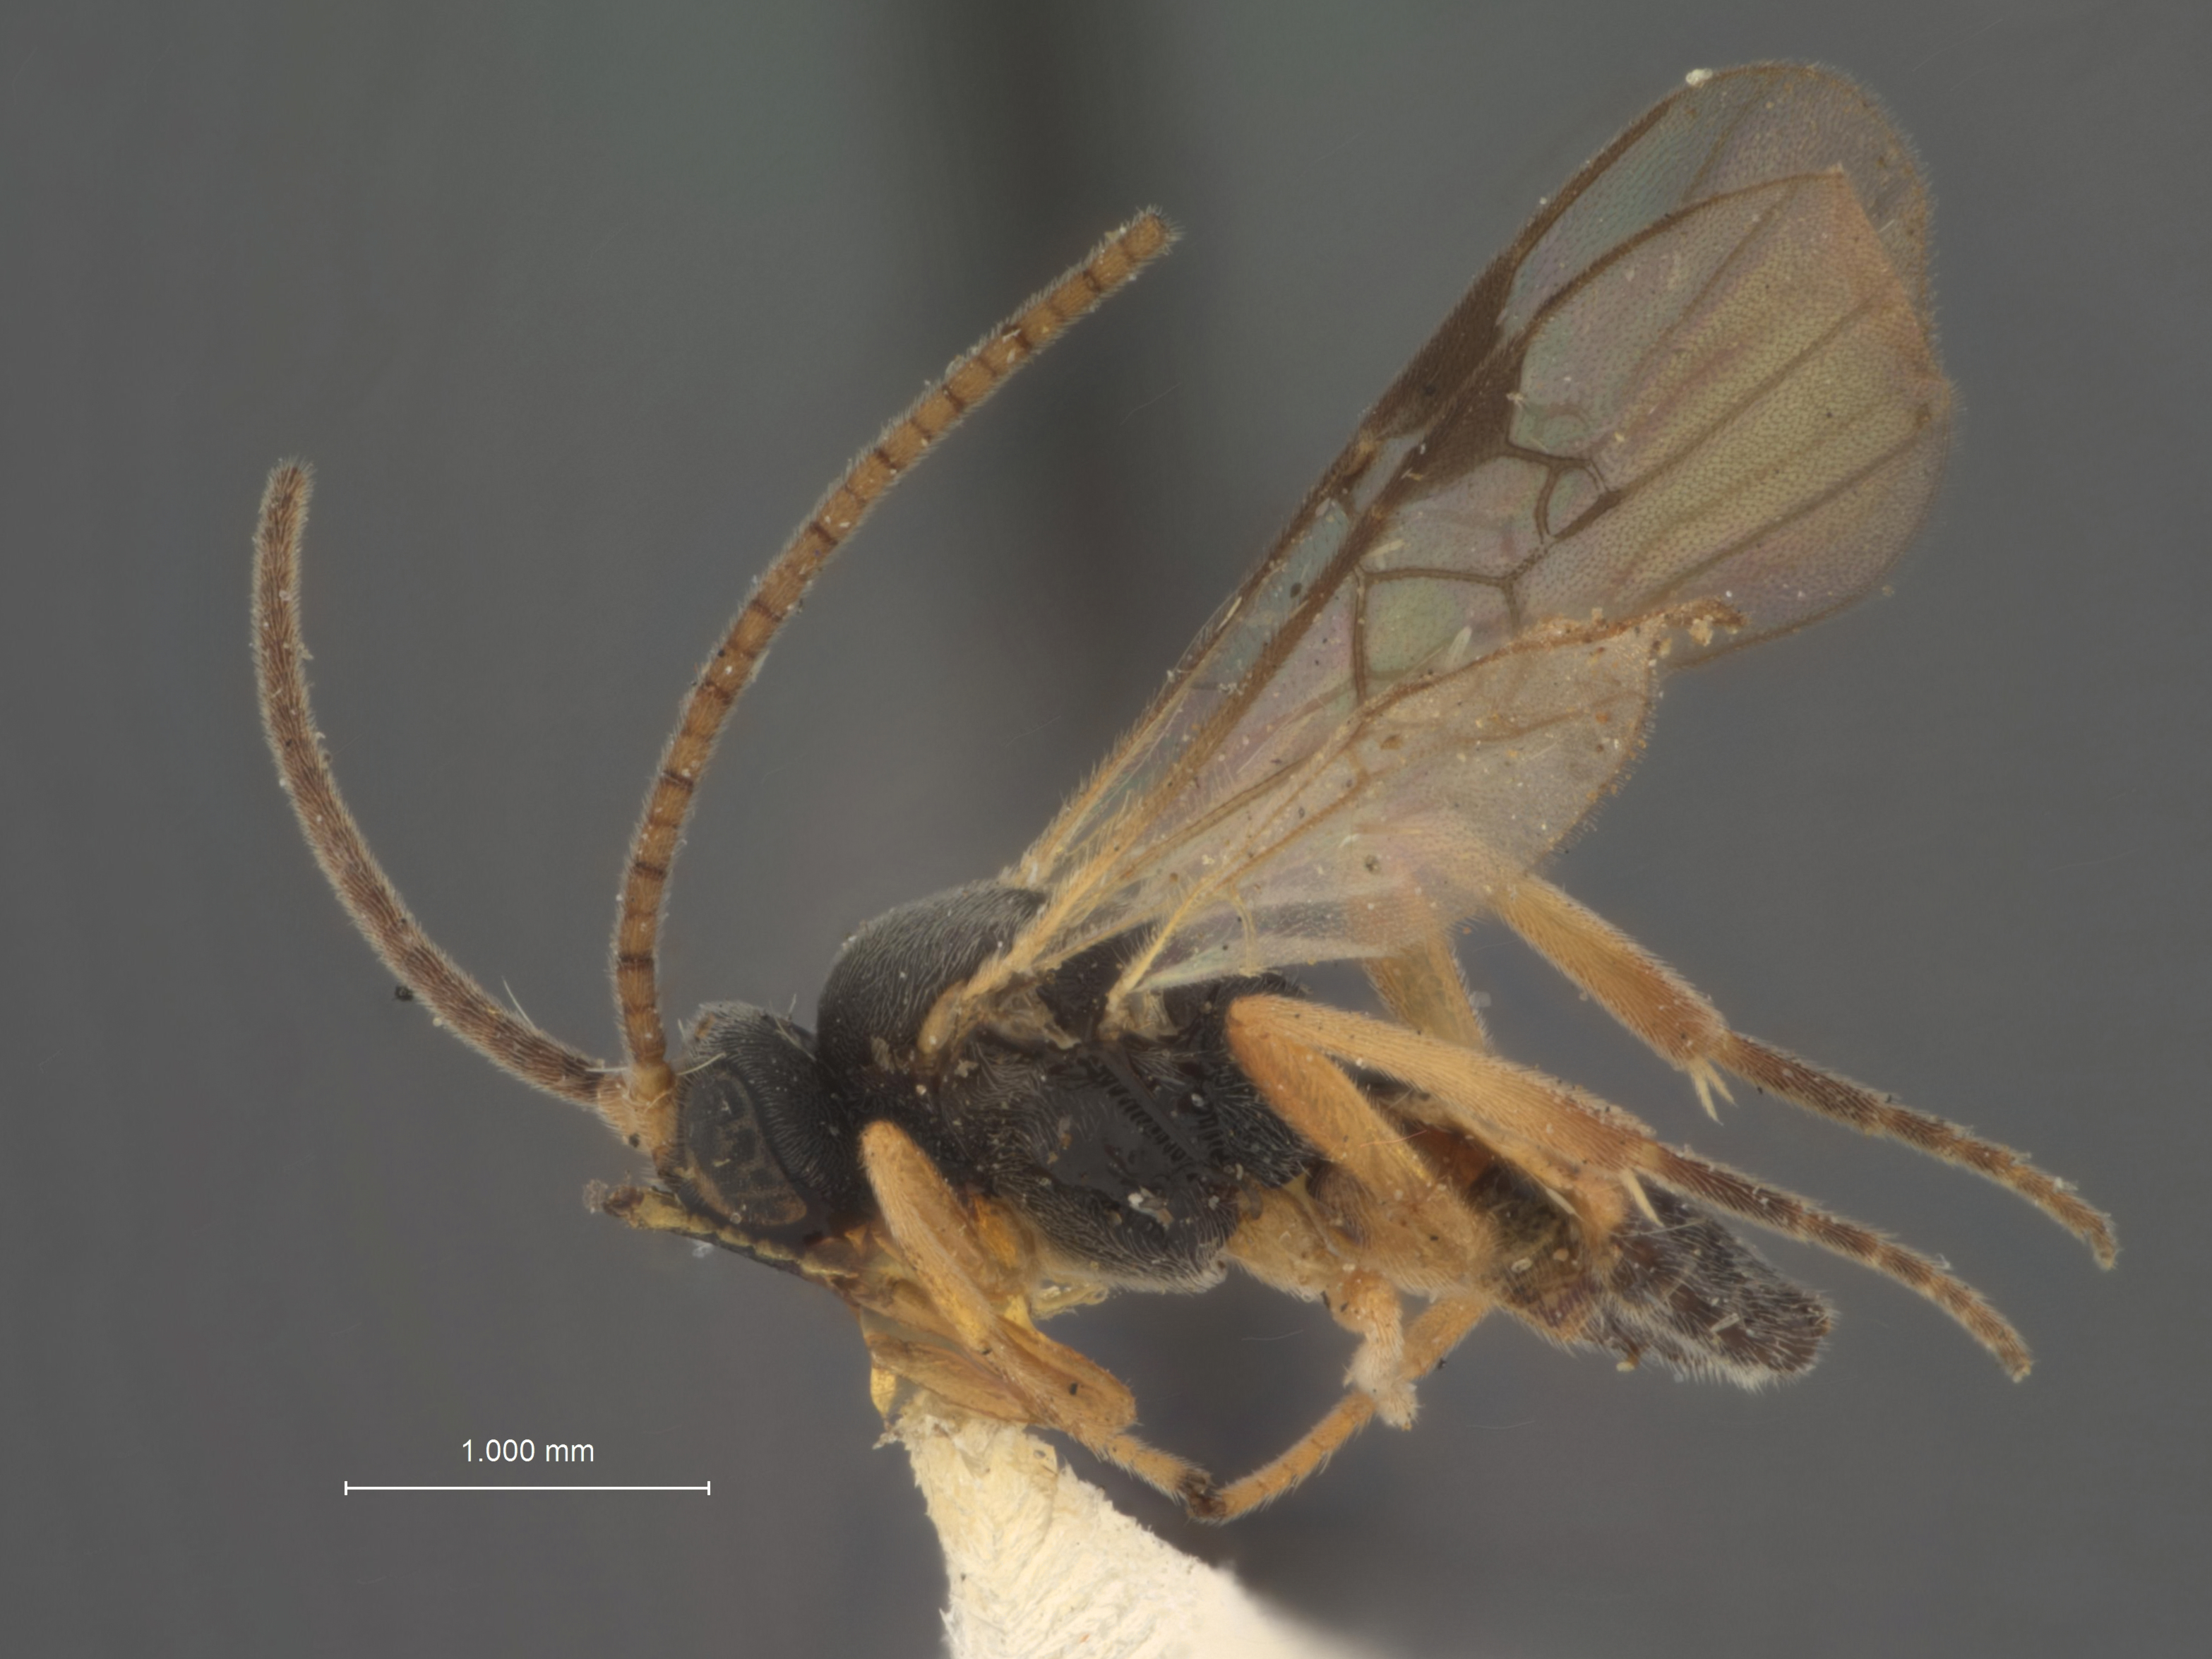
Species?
Microplitis varicolor
